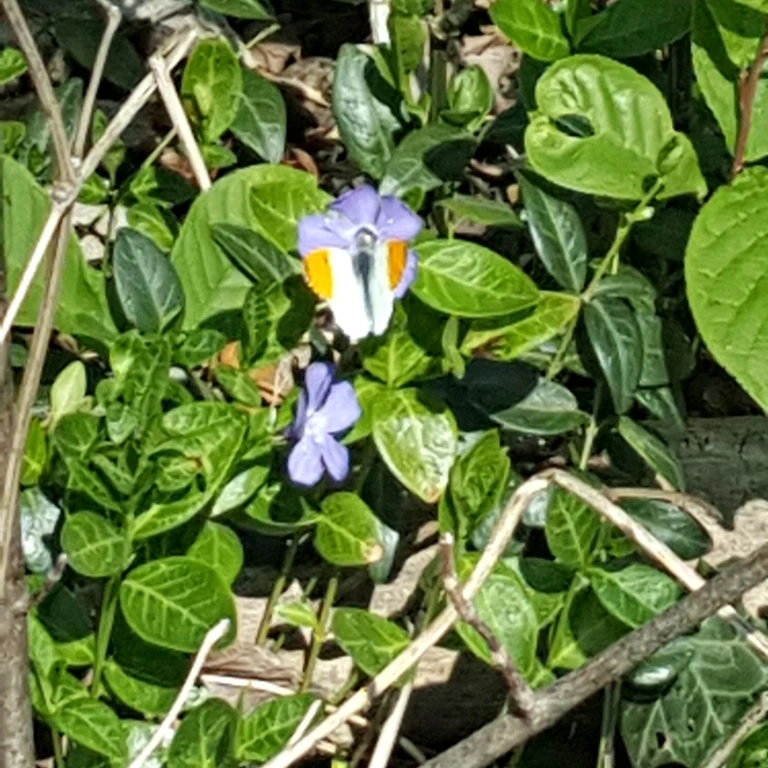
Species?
Anthocharis cardamines
